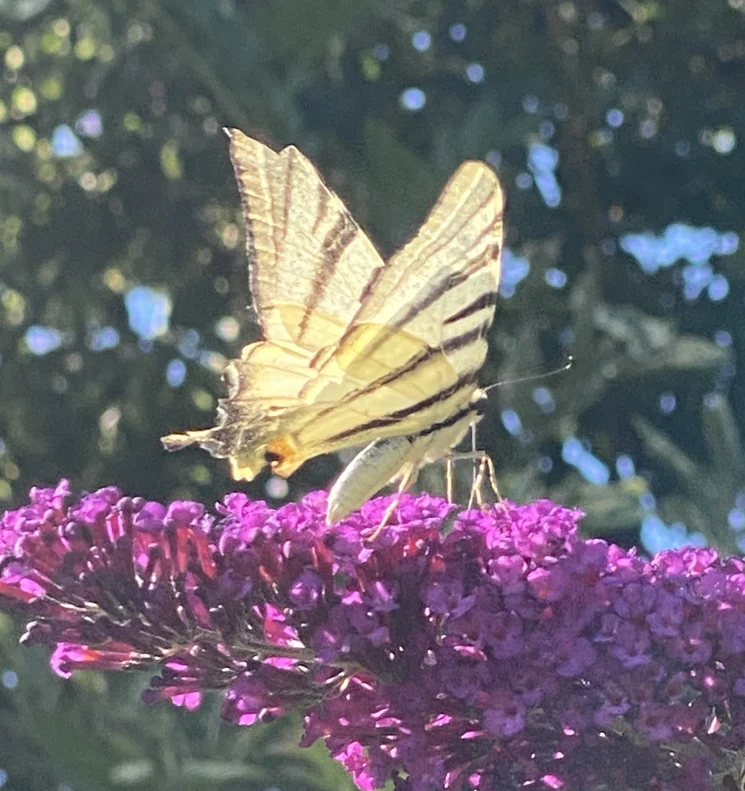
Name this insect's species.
Iphiclides podalirius
